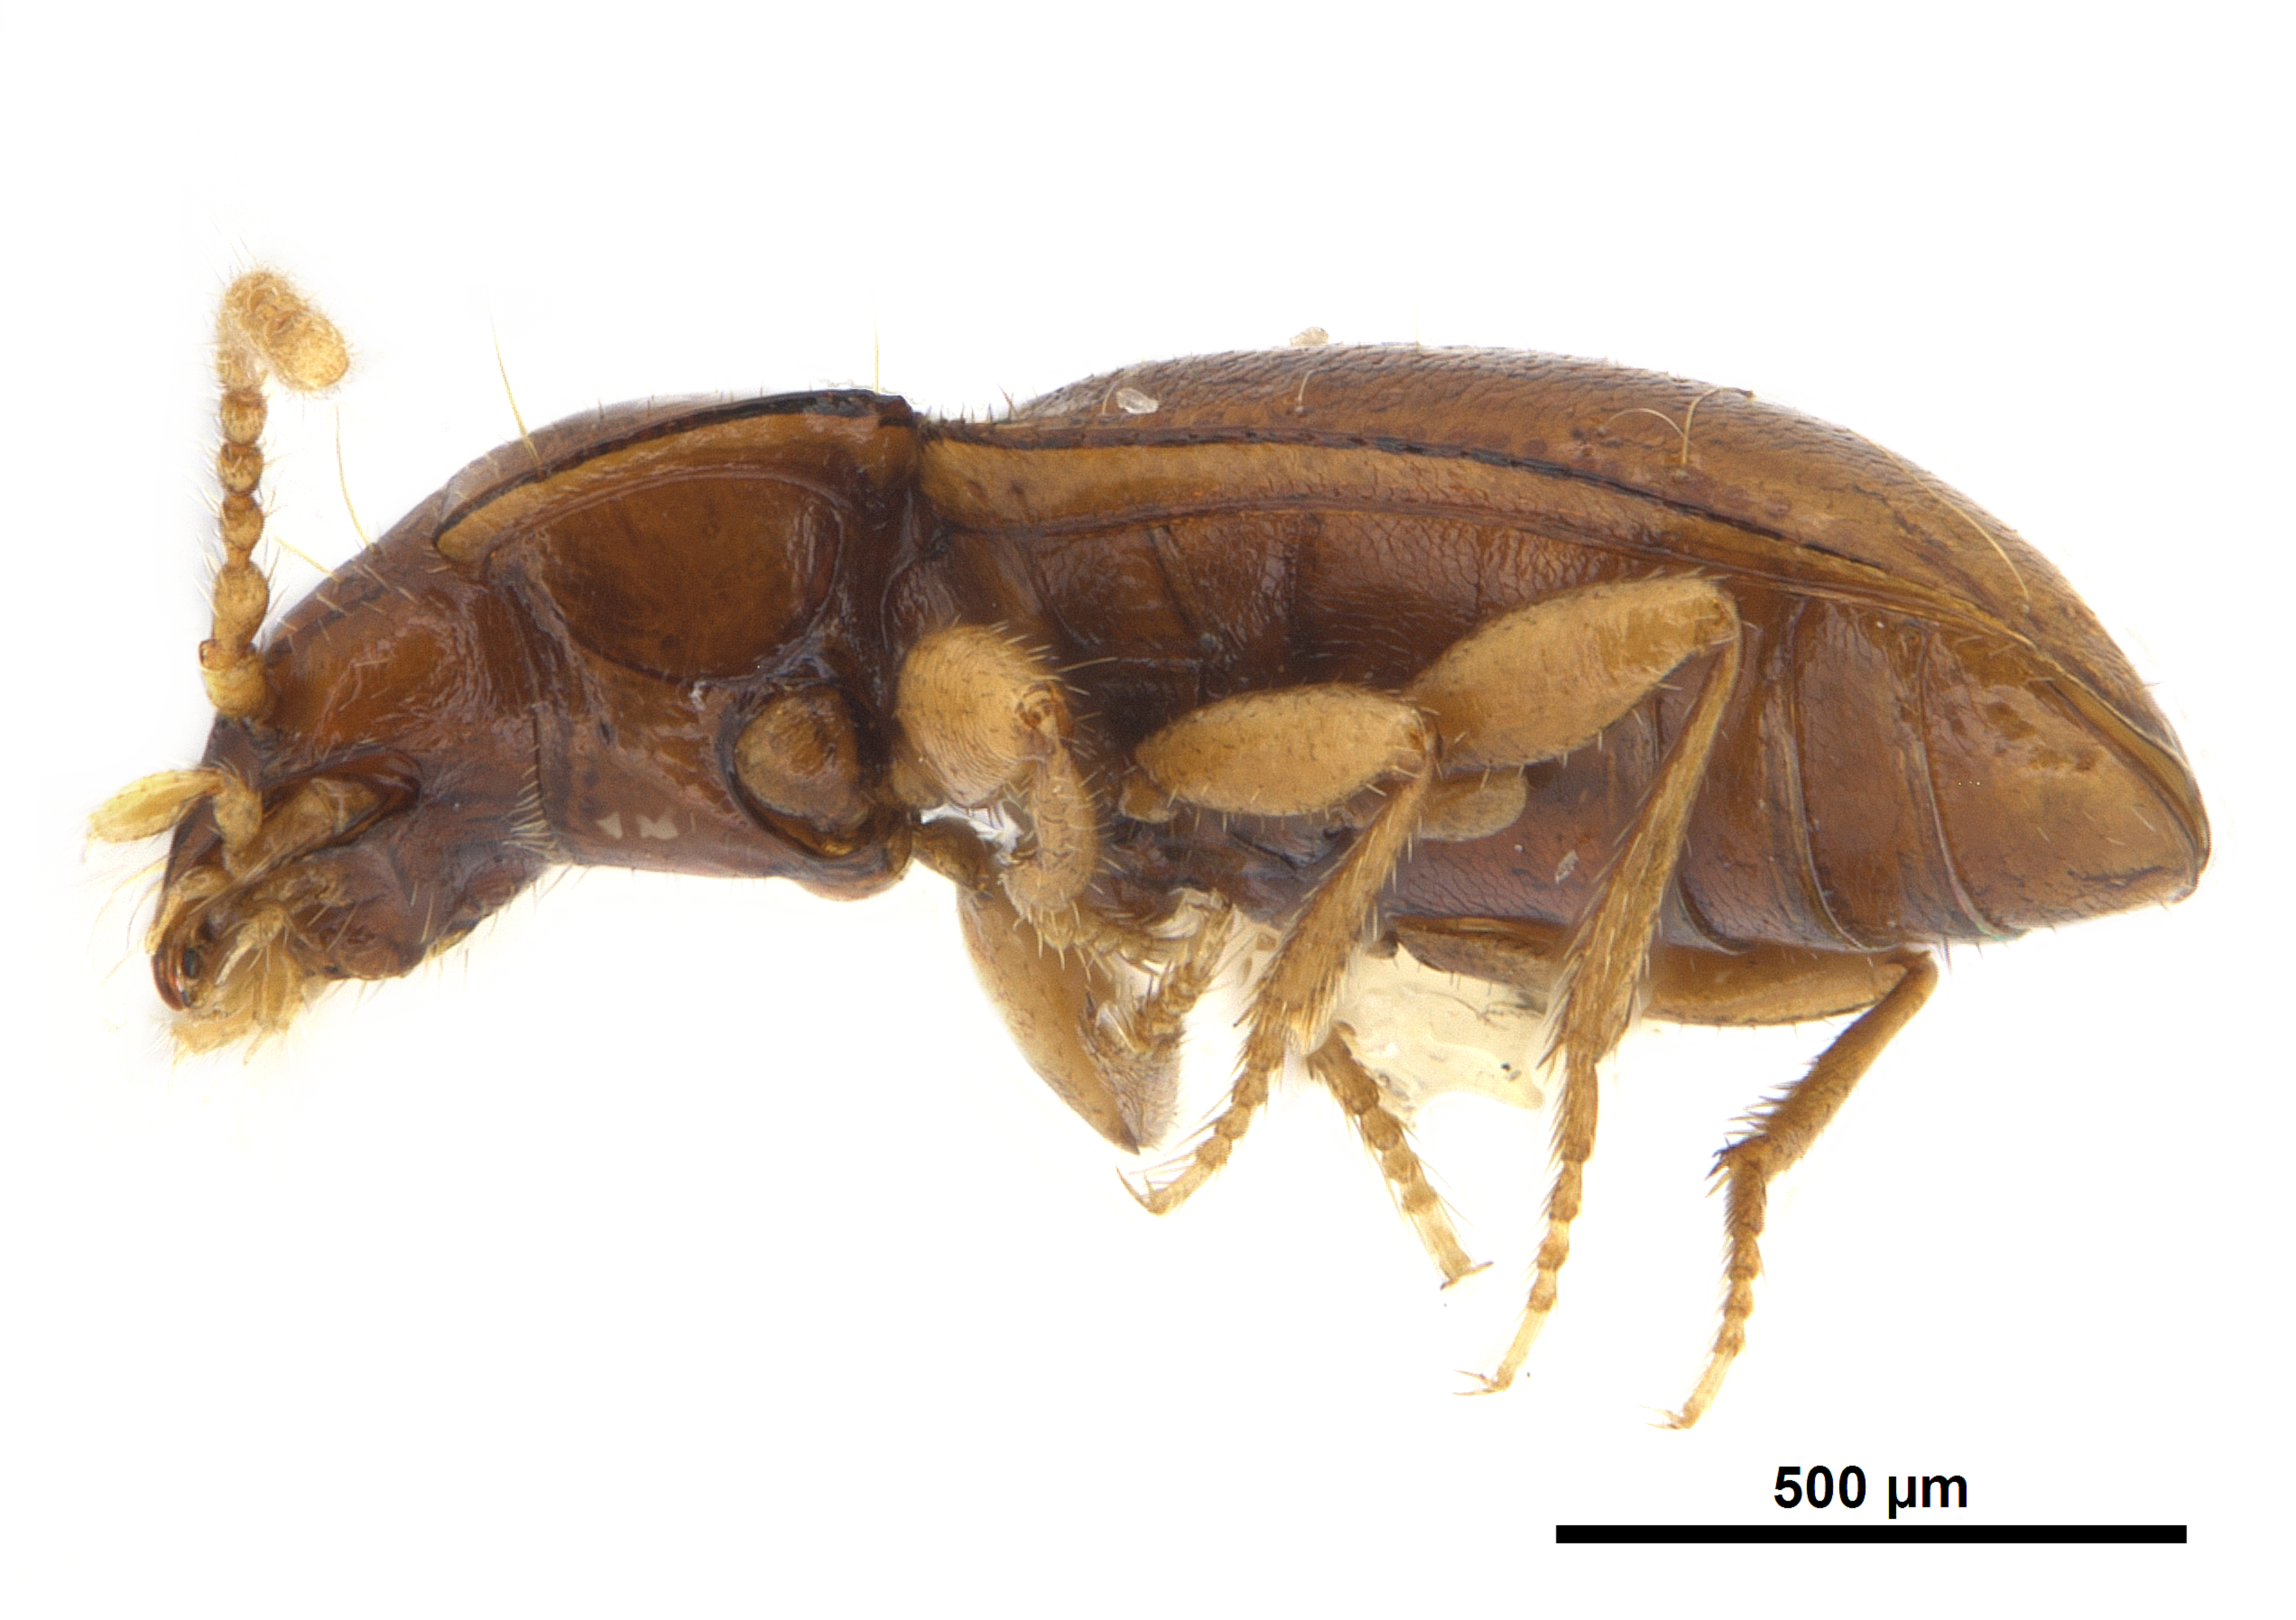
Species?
Anillinus dohrni
